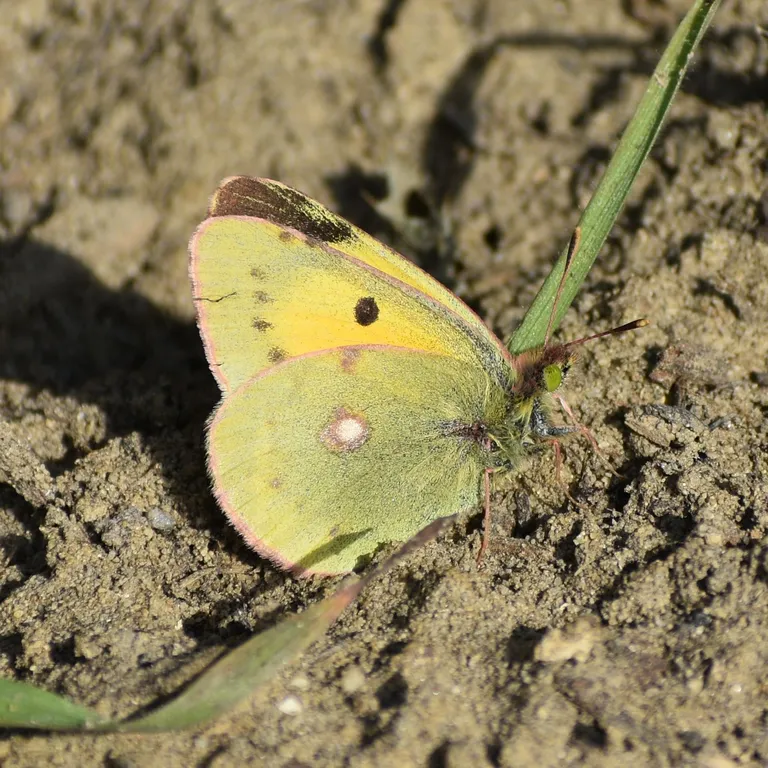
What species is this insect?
Colias croceus
